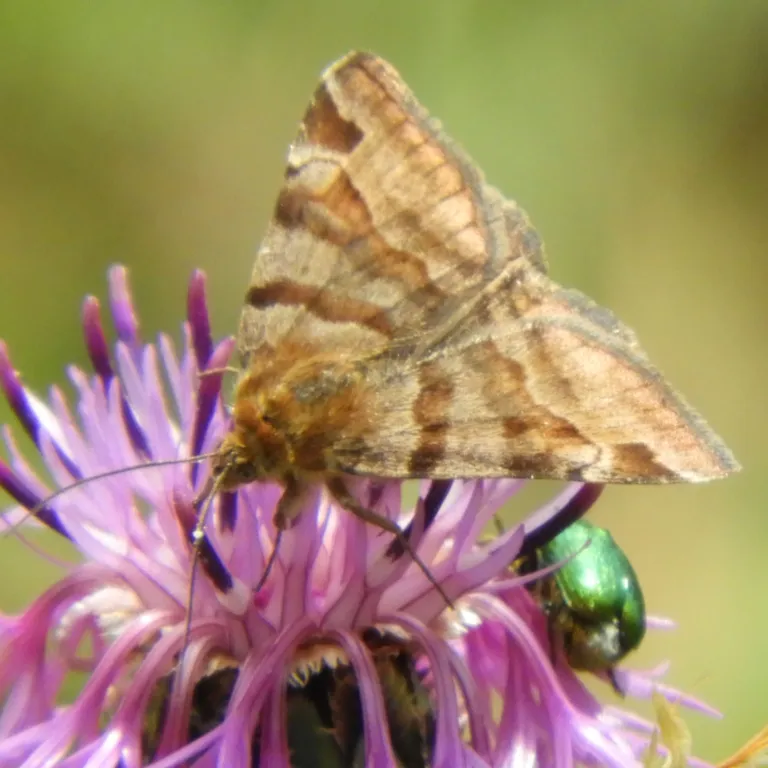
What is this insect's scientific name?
Euclidia glyphica
